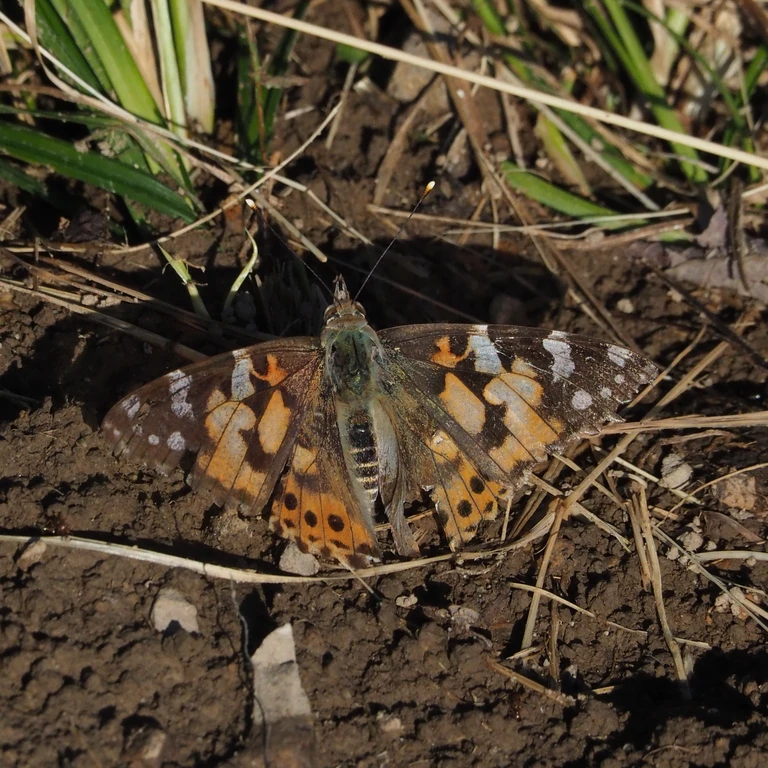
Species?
Vanessa cardui
